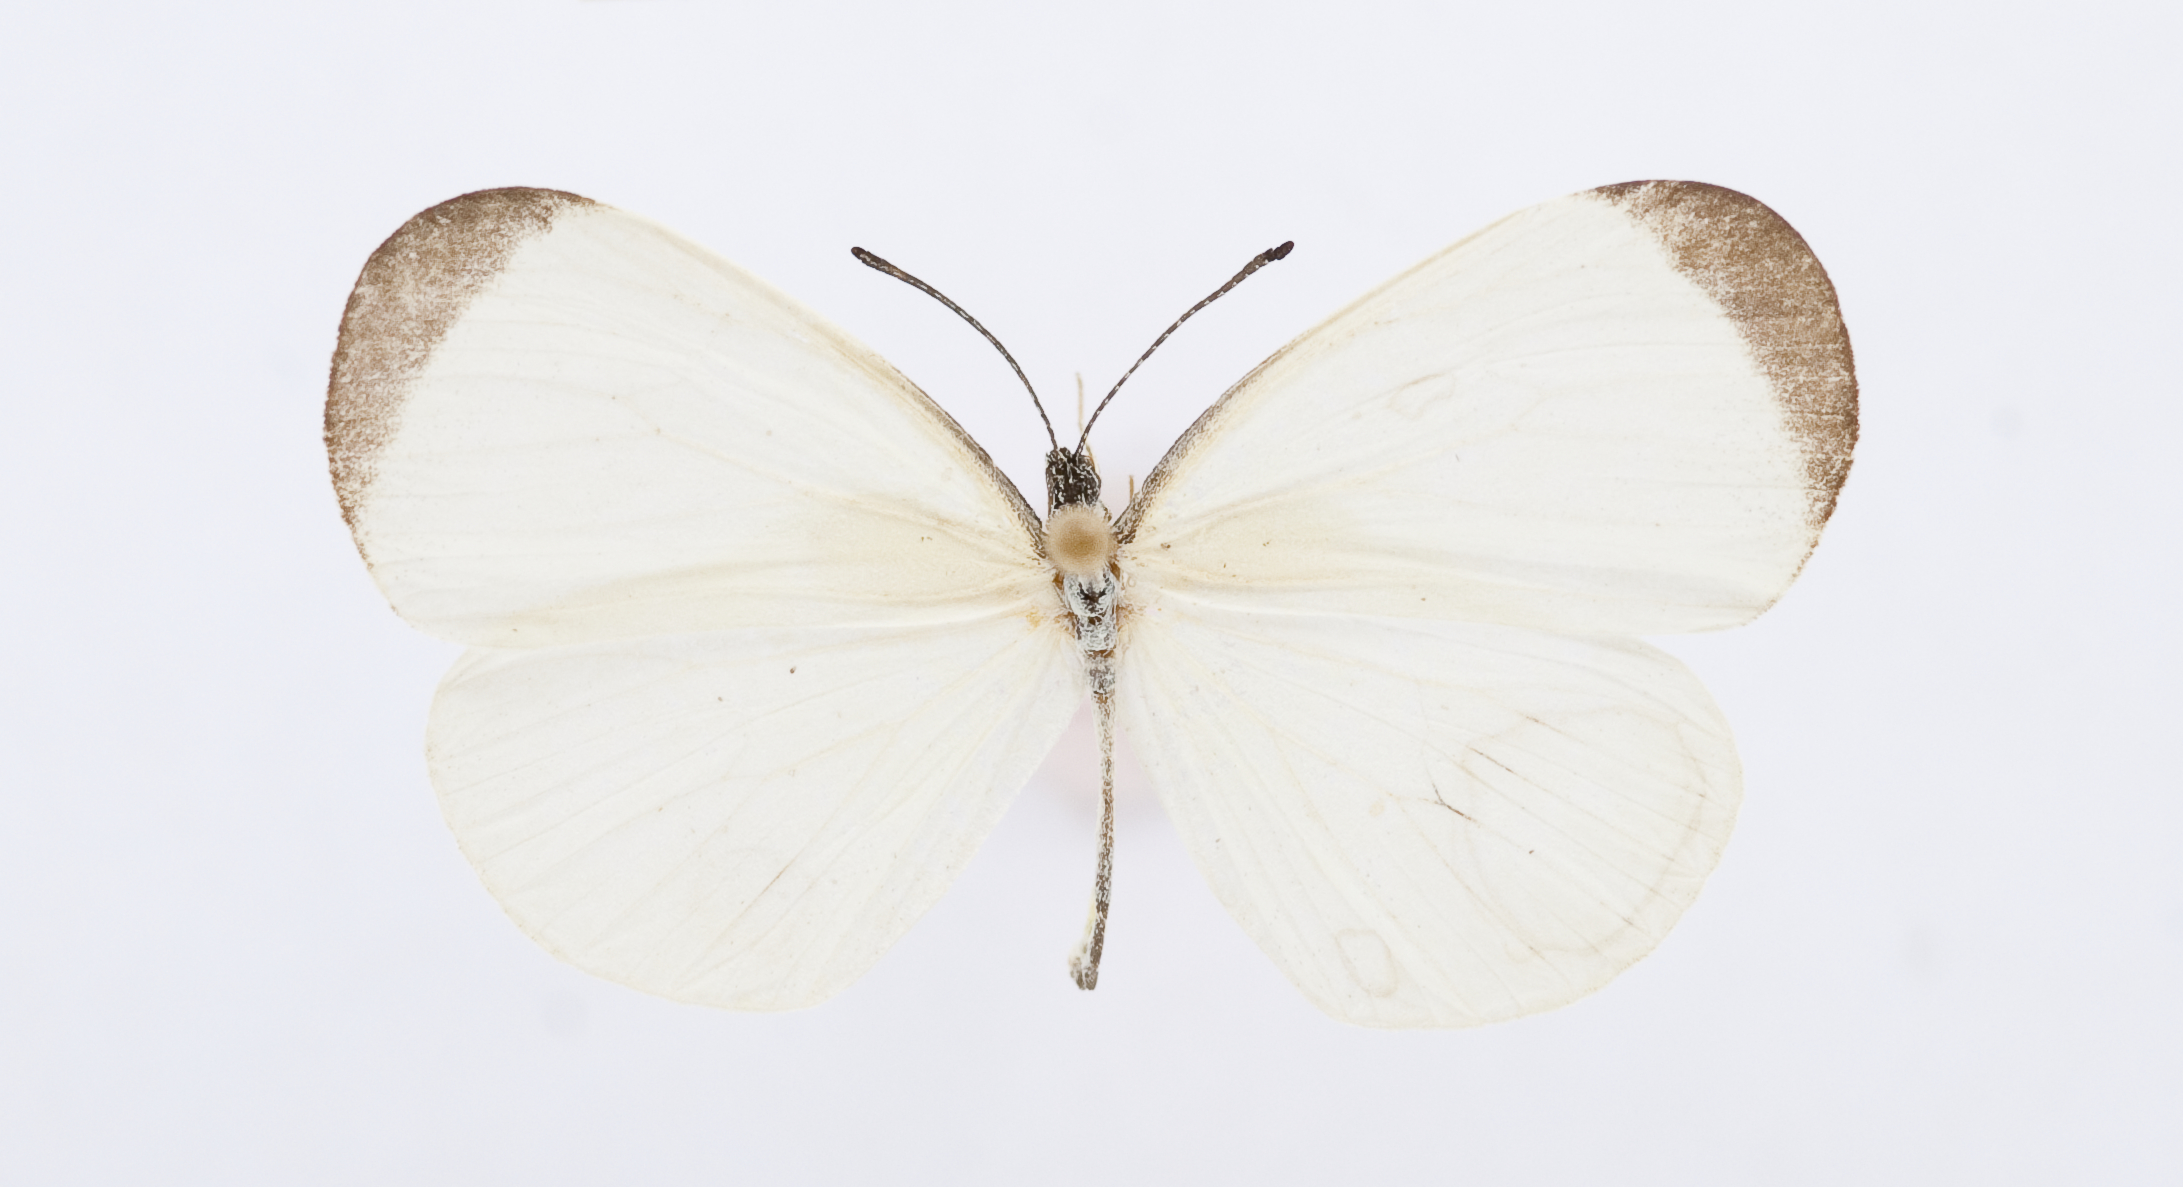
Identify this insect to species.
Leucidia elvina
